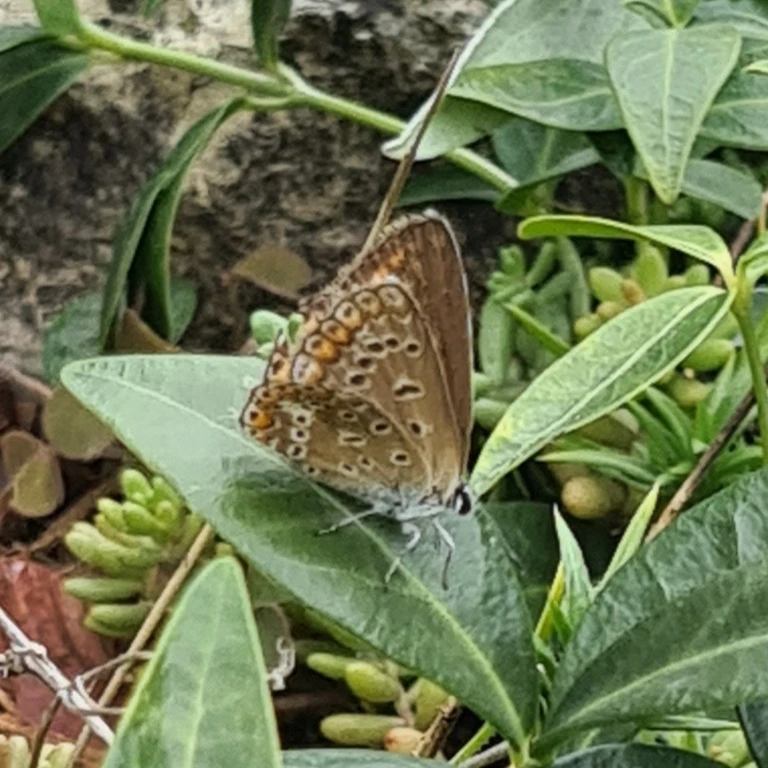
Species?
Polyommatus icarus
